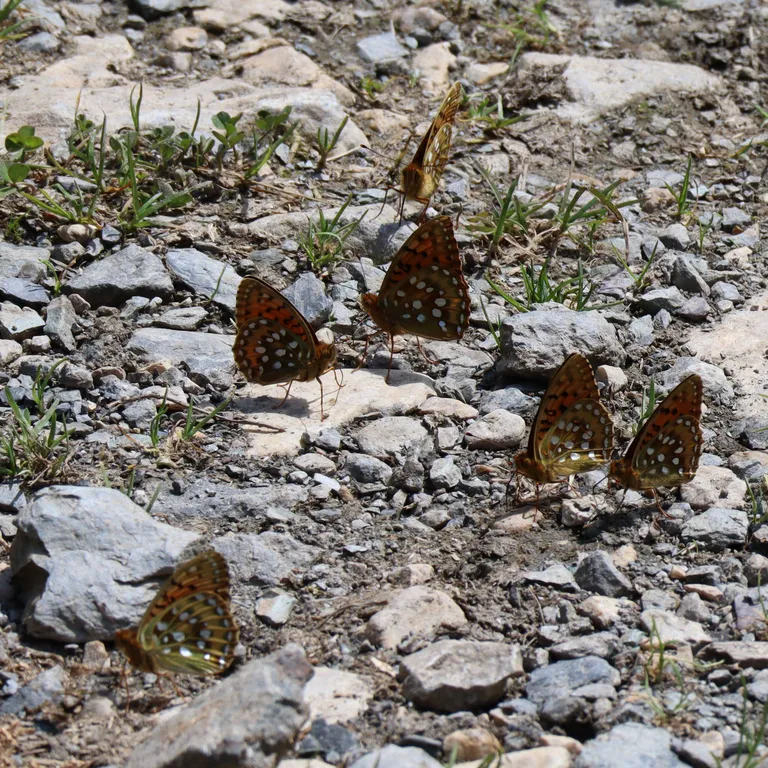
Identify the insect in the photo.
Speyeria aglaja
